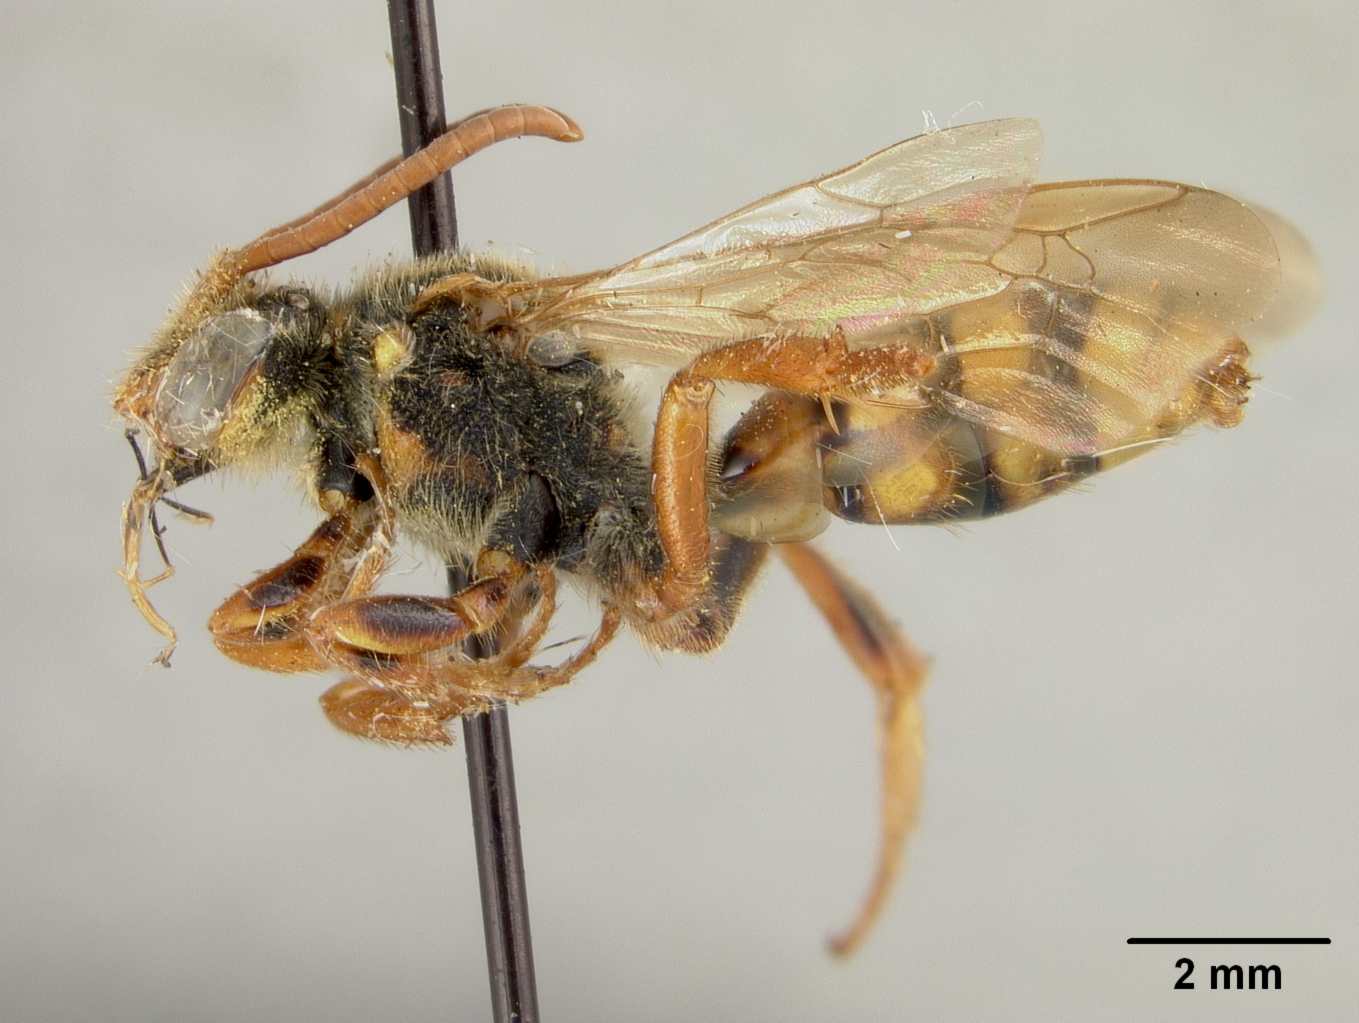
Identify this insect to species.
Nomada civilis
